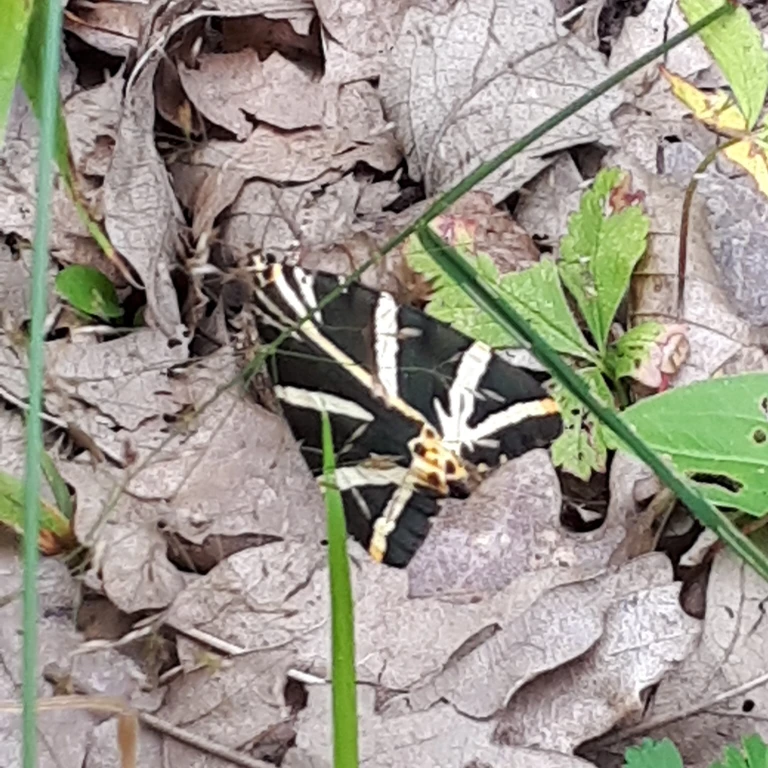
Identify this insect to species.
Euplagia quadripunctaria
